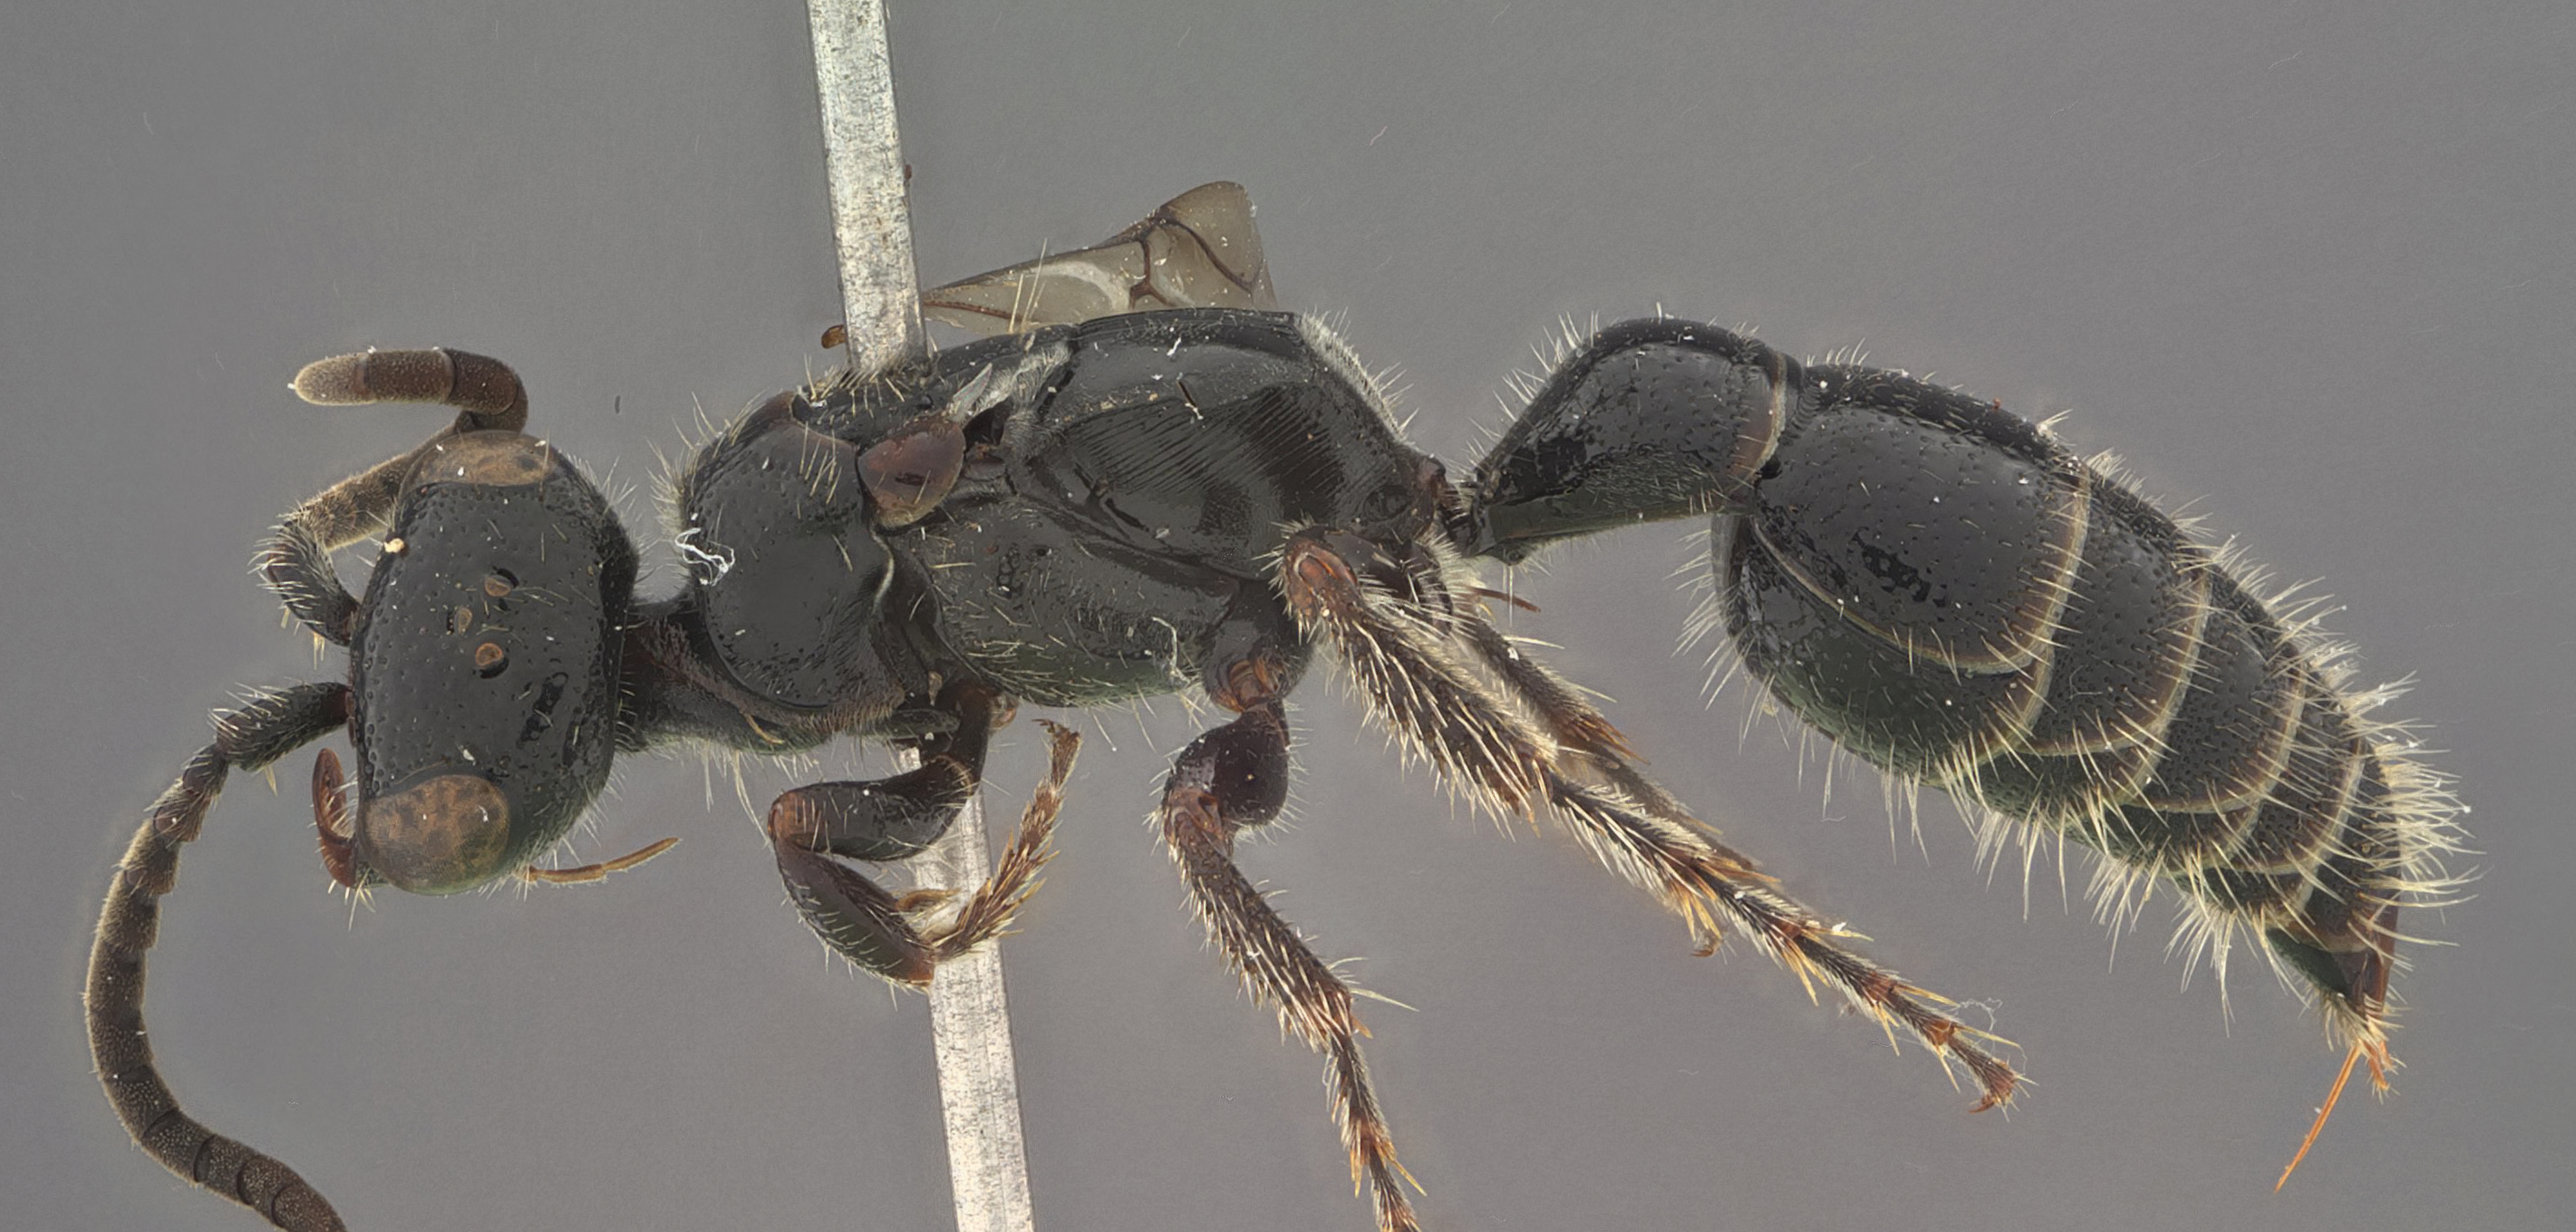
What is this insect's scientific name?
Tiphia takasago
